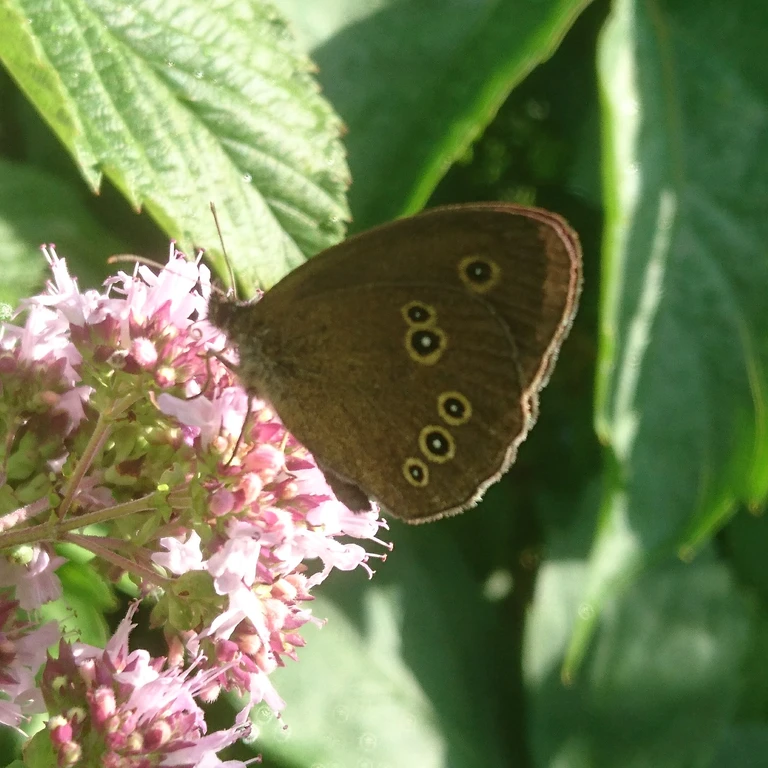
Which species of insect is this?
Aphantopus hyperantus
